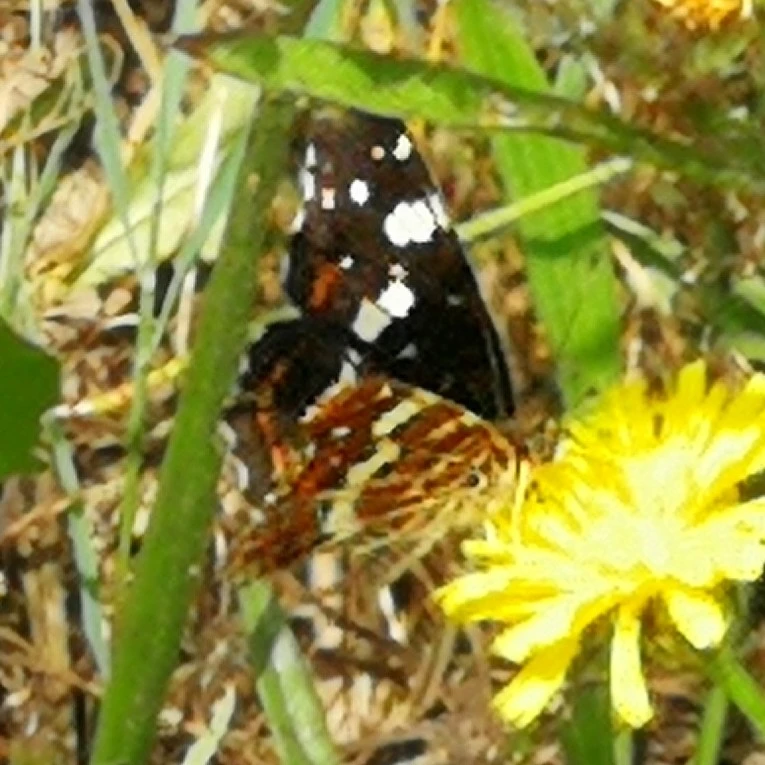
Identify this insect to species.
Araschnia levana
